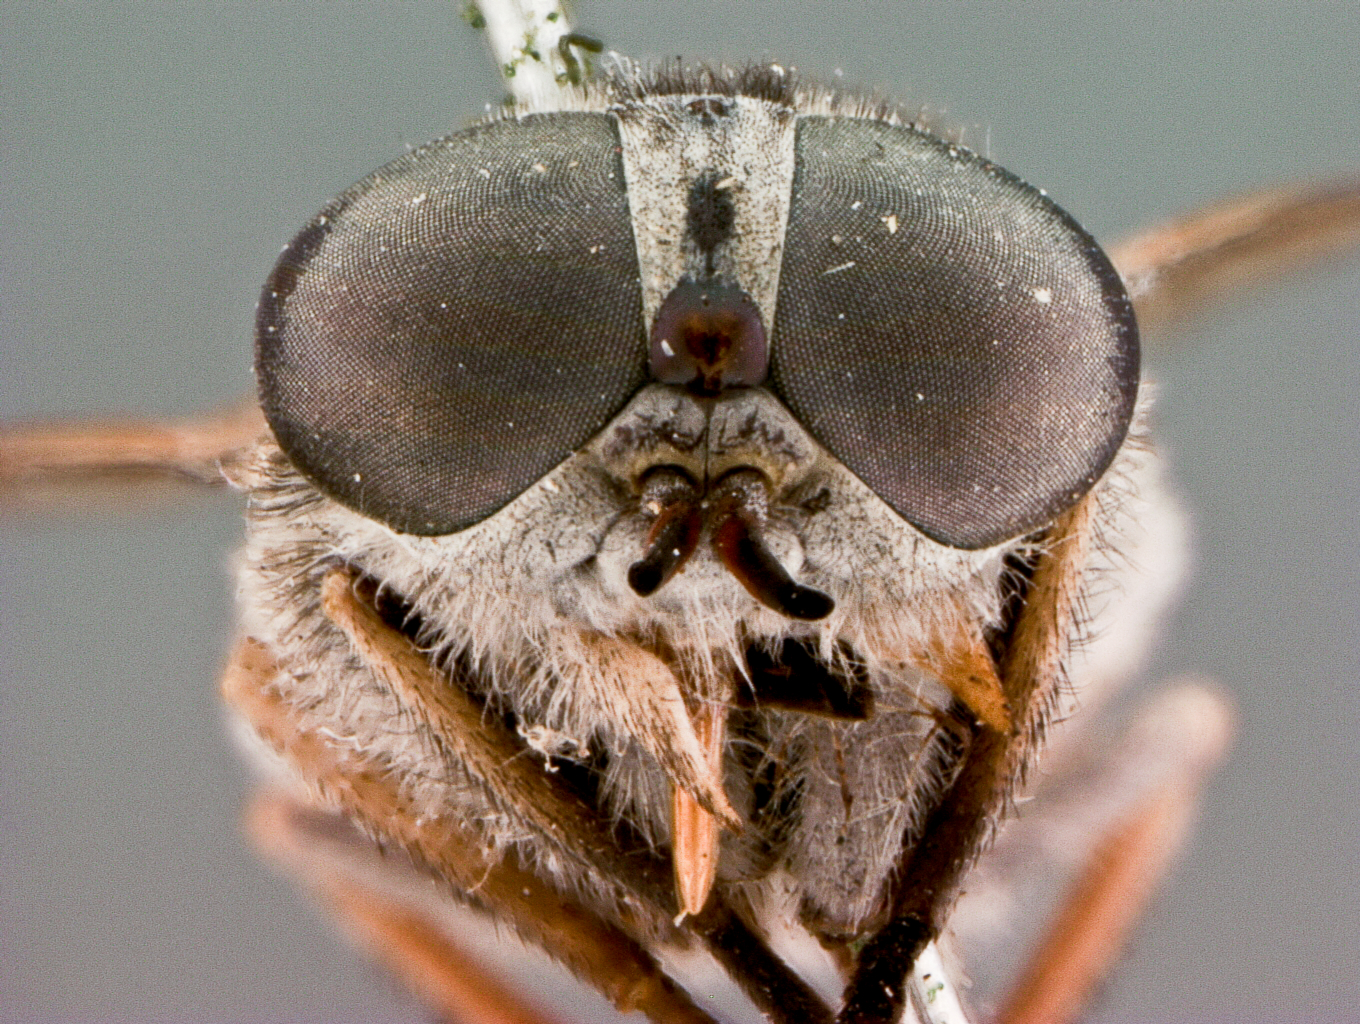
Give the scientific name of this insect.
Tabanus opacus (also Hybomitra opaca)
